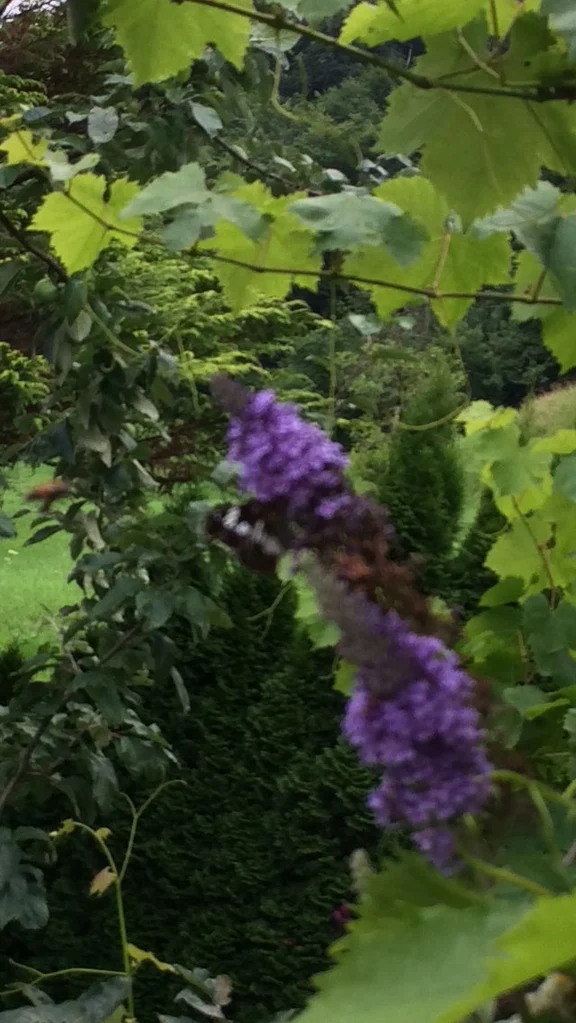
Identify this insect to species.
Limenitis camilla (also Ladoga camilla)
